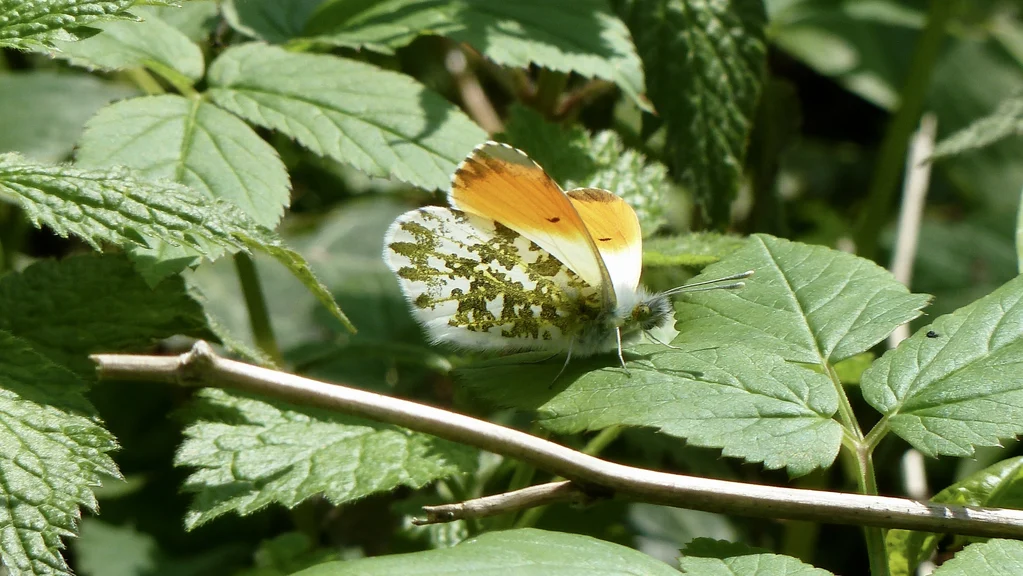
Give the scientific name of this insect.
Anthocharis cardamines
